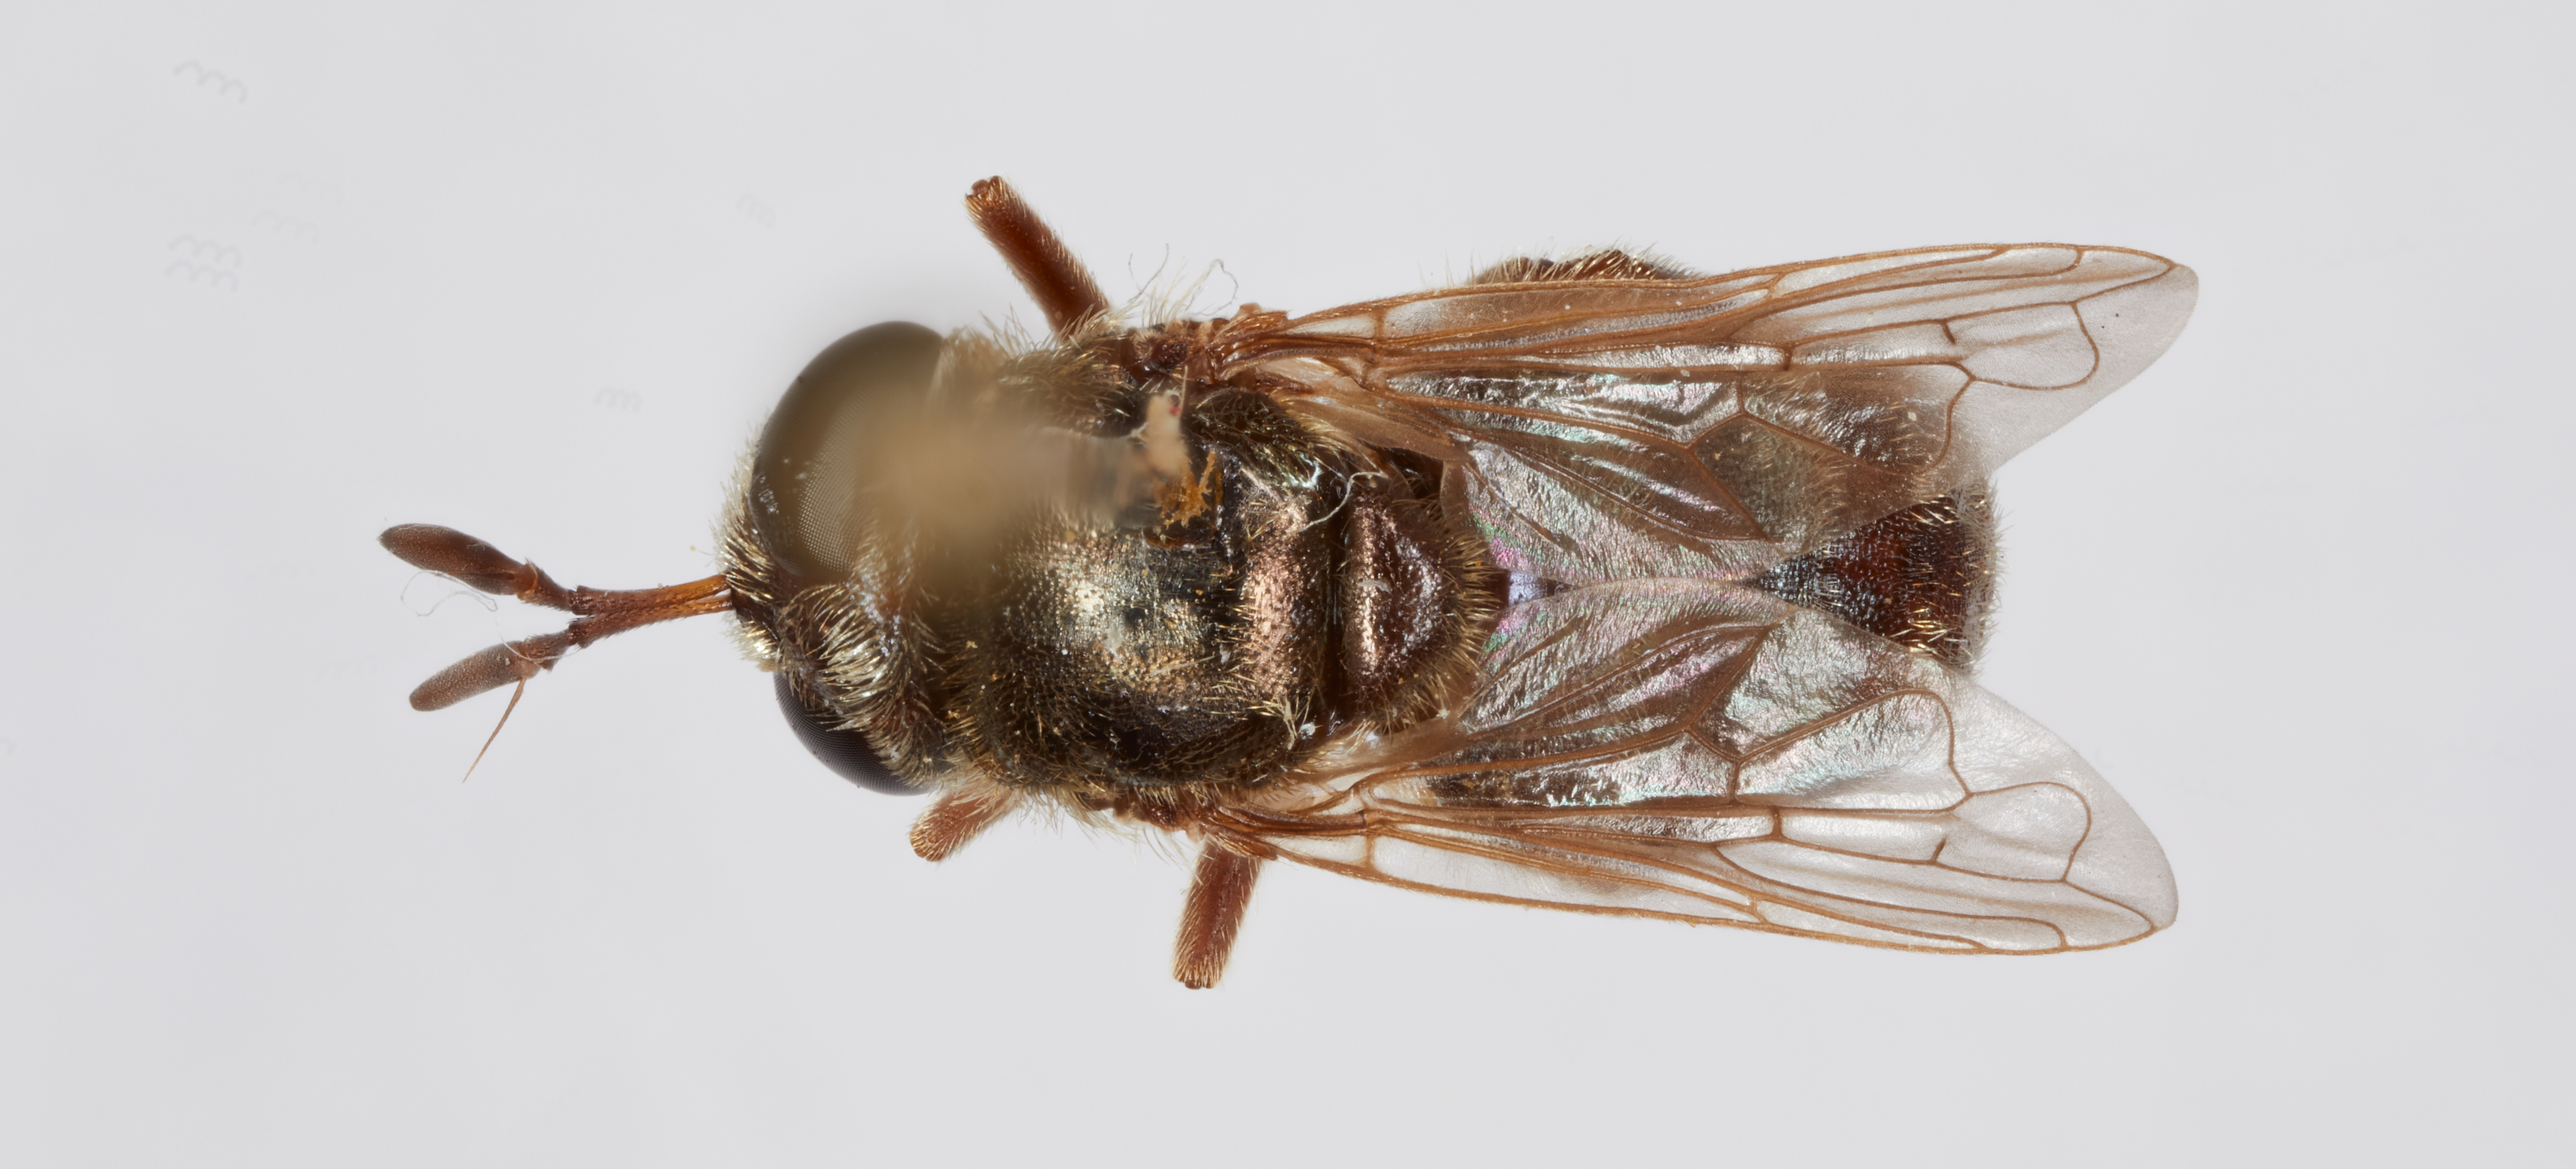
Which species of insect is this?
Microdon abstrusus
